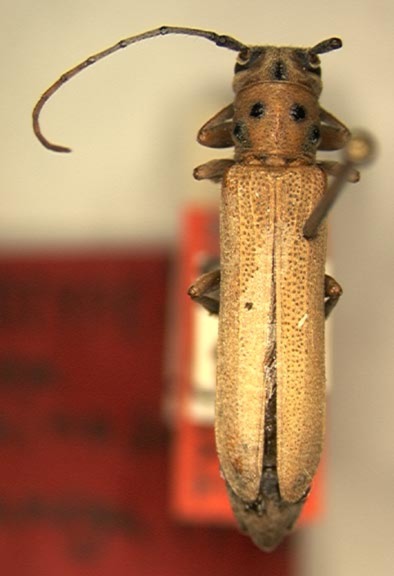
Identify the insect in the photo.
Oberea pruinosa
